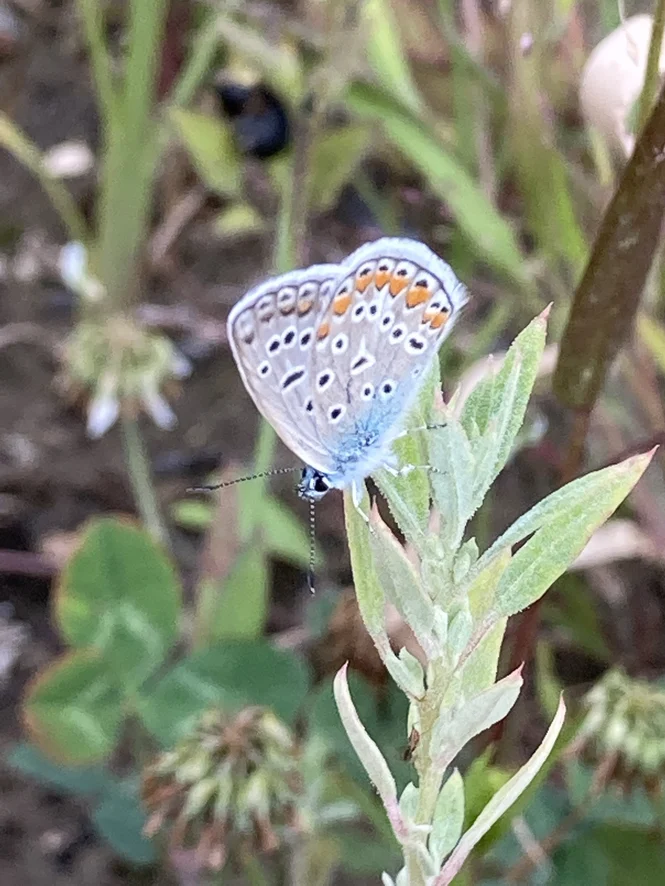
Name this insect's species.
Polyommatus icarus
